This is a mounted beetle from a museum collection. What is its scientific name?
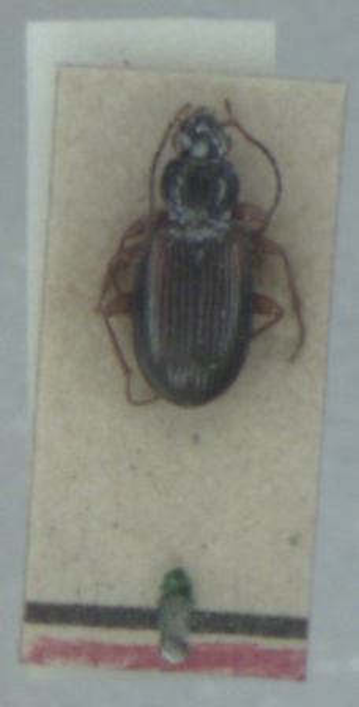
Bembidion tetracolum
